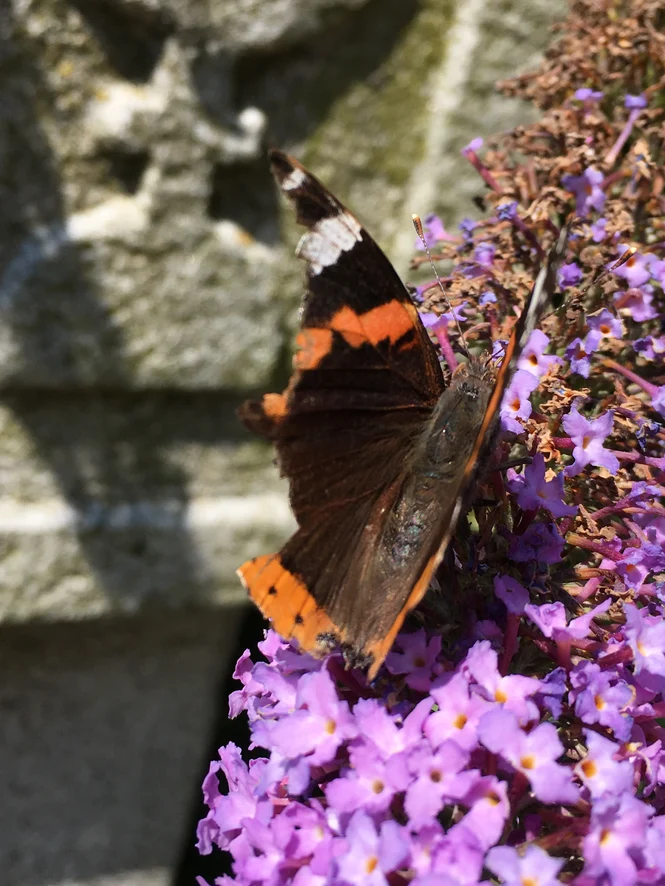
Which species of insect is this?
Vanessa atalanta
